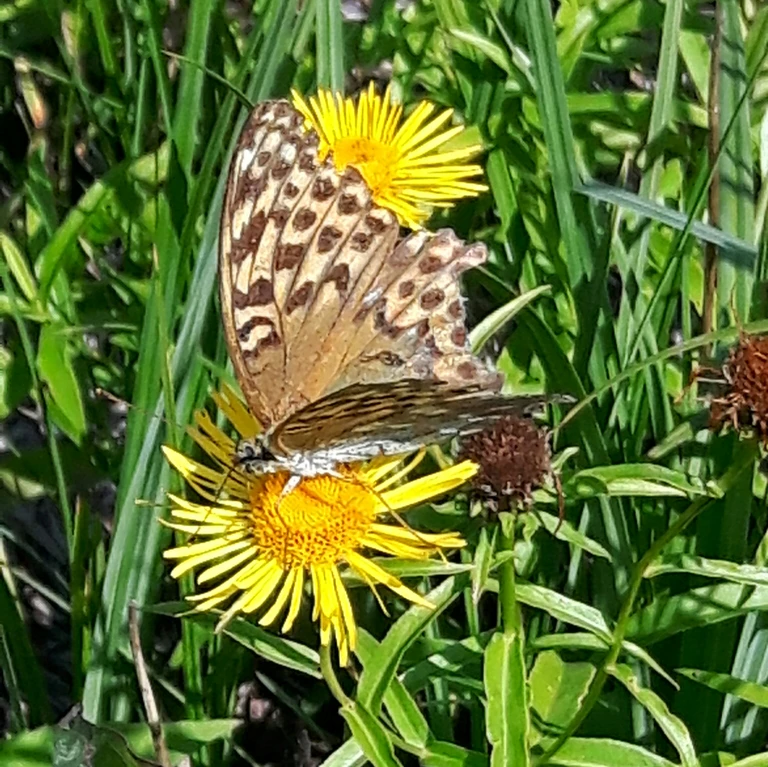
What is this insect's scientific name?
Argynnis paphia
